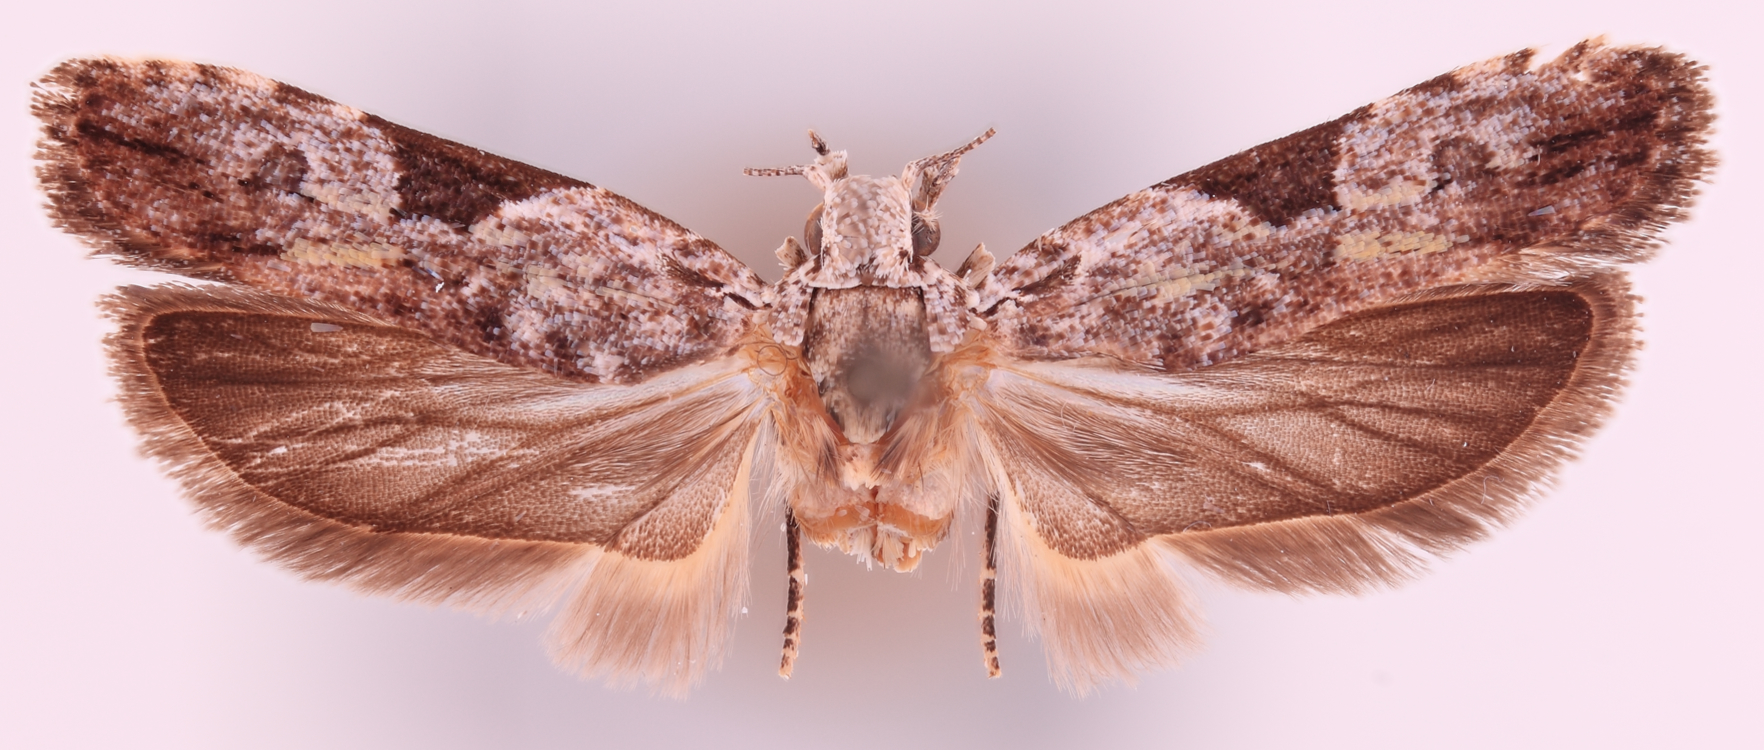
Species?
Haplochela trigonota
